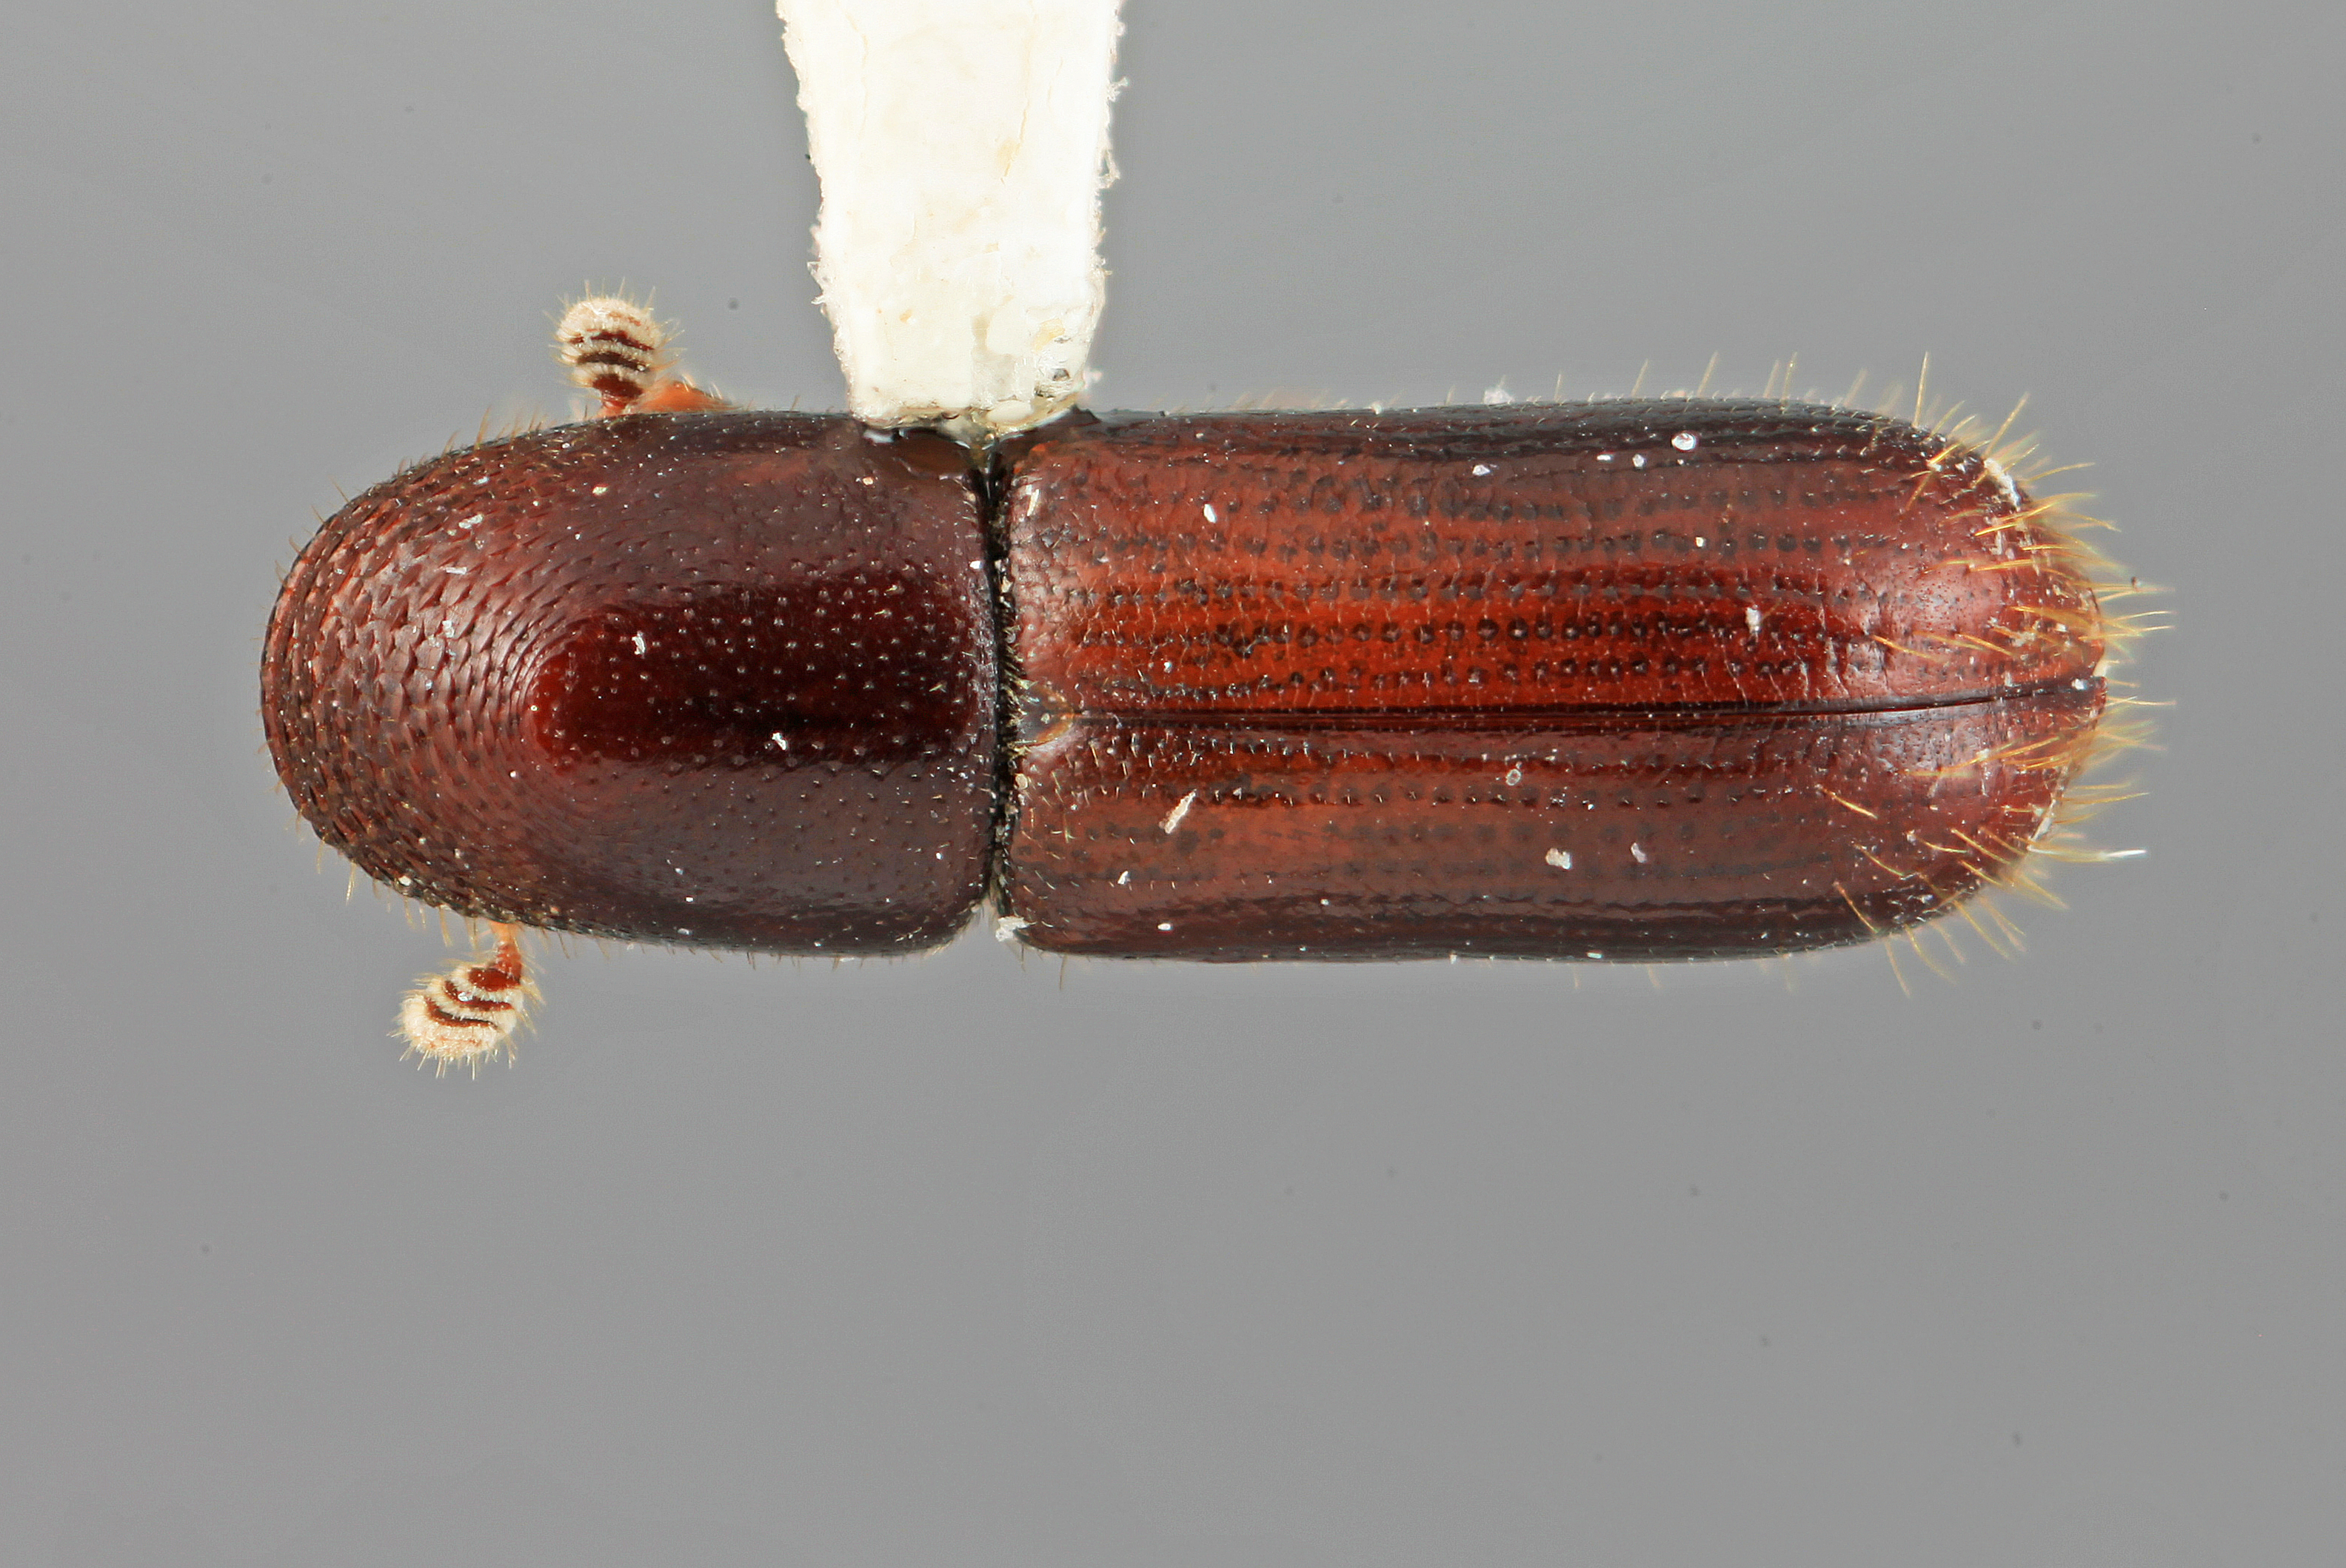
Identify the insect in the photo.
Gnathotrichus imitans
